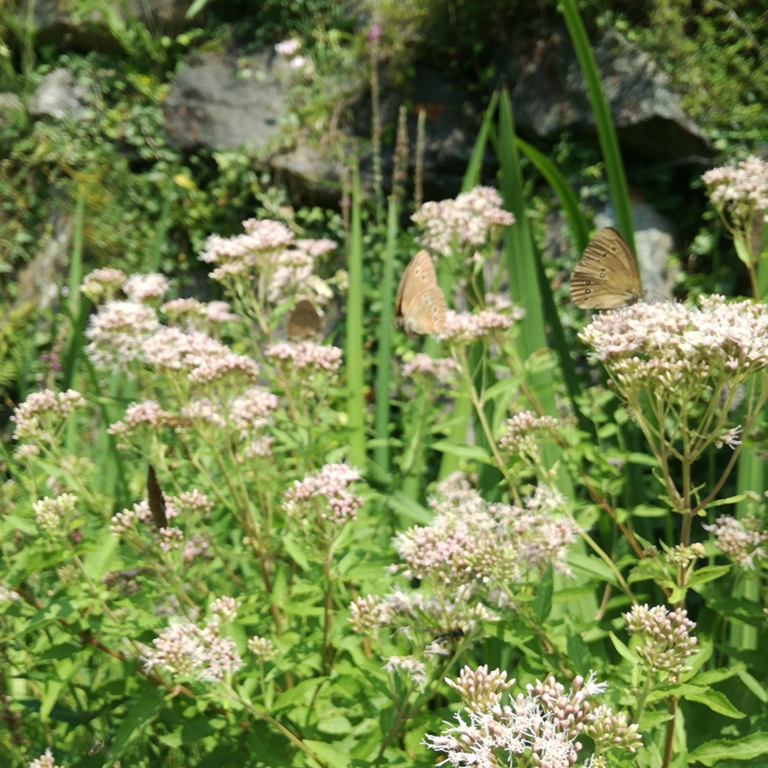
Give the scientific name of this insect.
Aphantopus hyperantus
